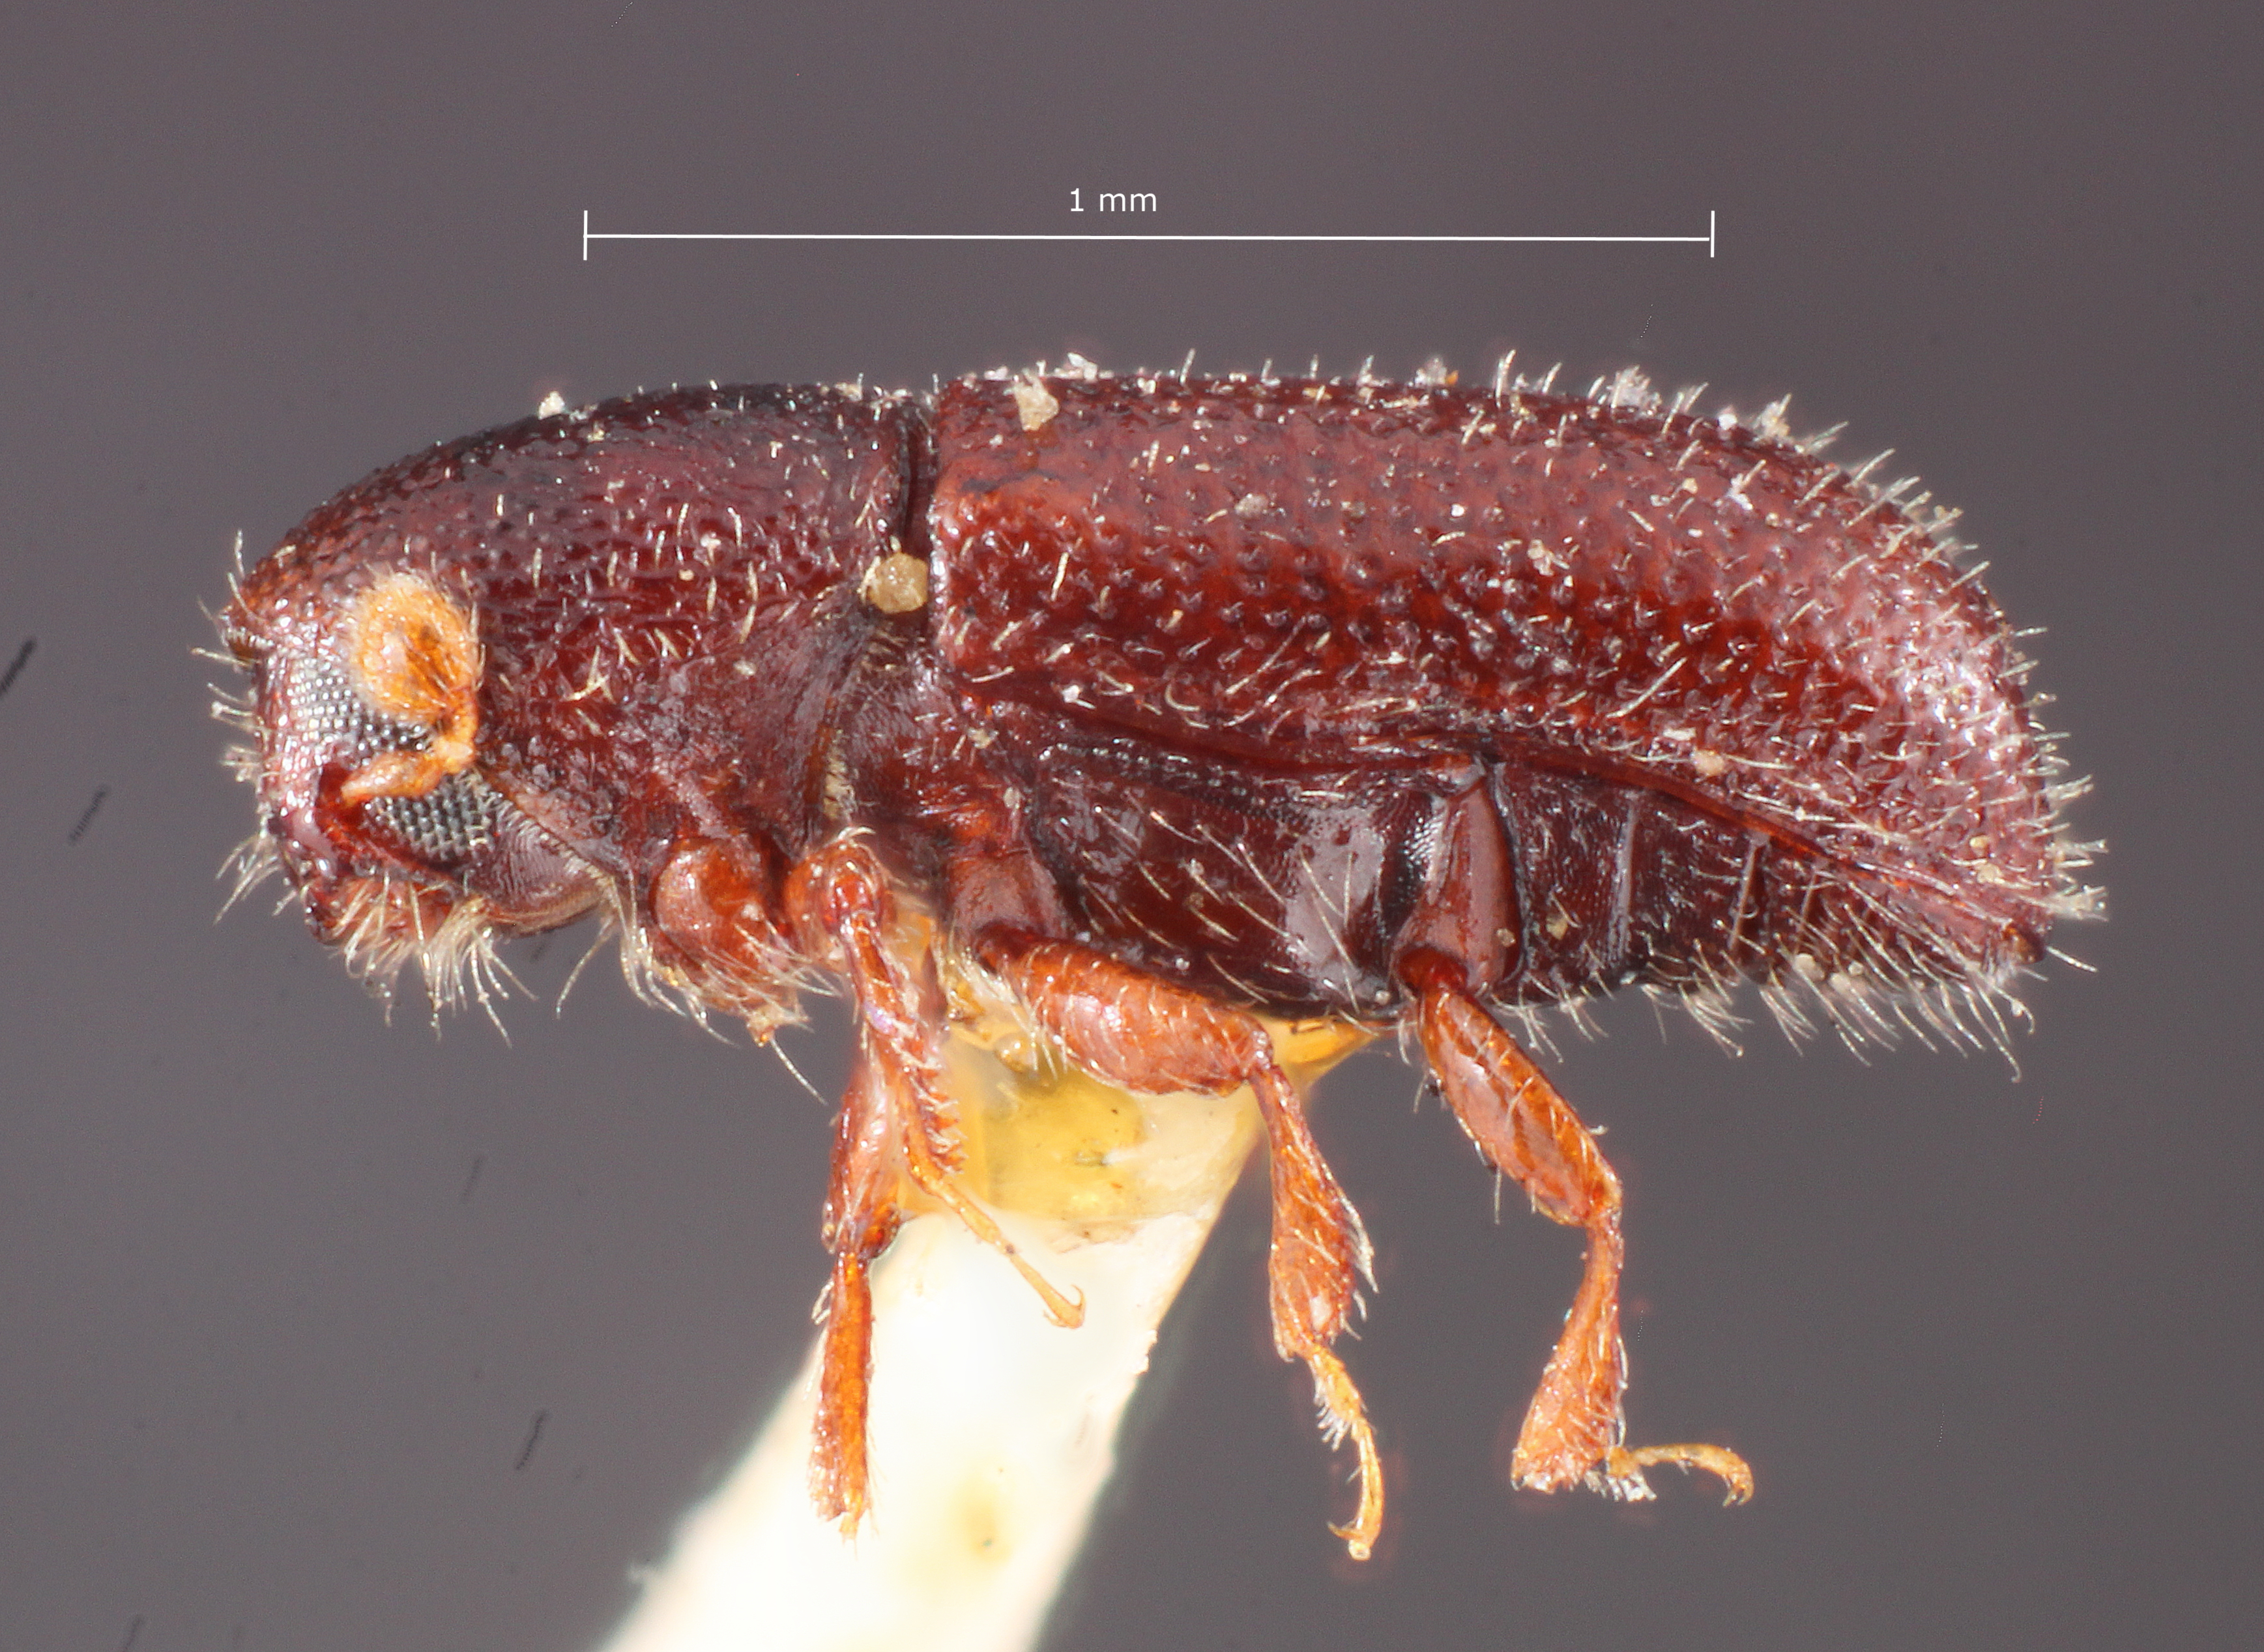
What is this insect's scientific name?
Xylocleptes anonae
